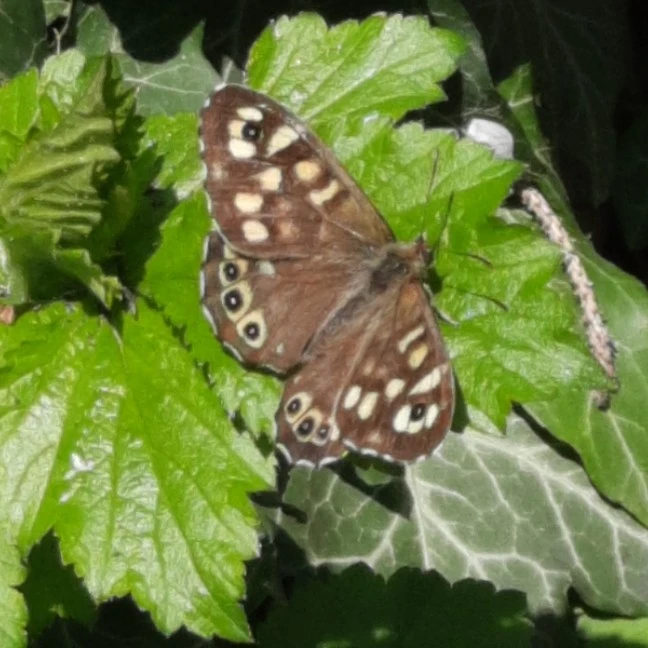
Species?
Pararge aegeria
